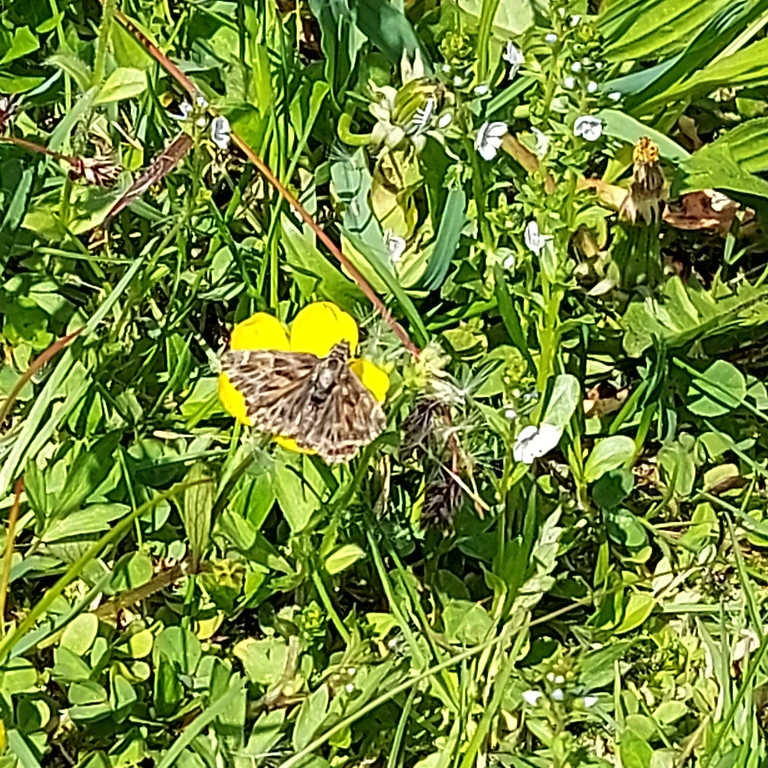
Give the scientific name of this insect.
Carcharodus alceae
